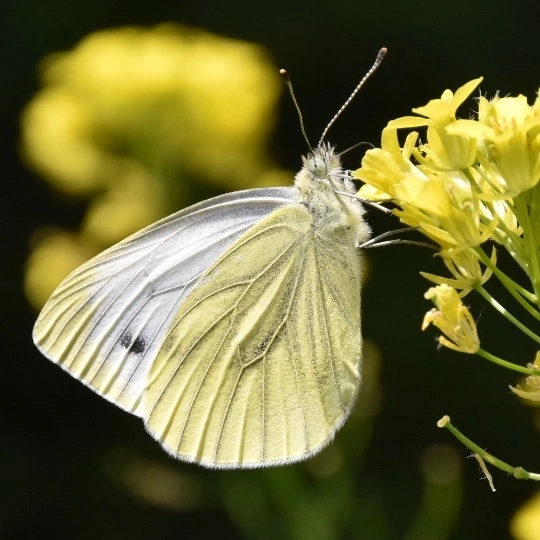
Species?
Pieris napi
